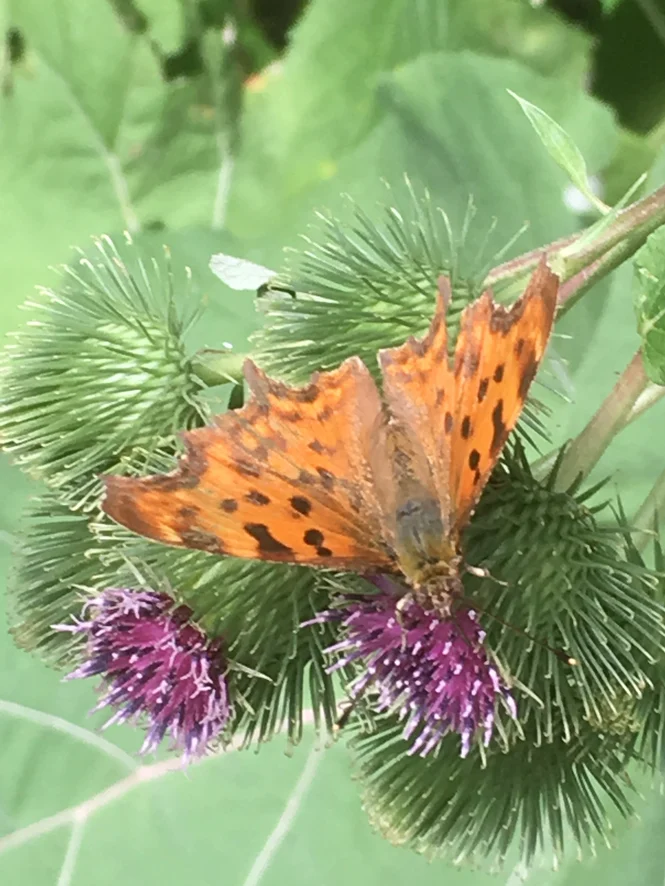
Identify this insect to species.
Polygonia c-album
